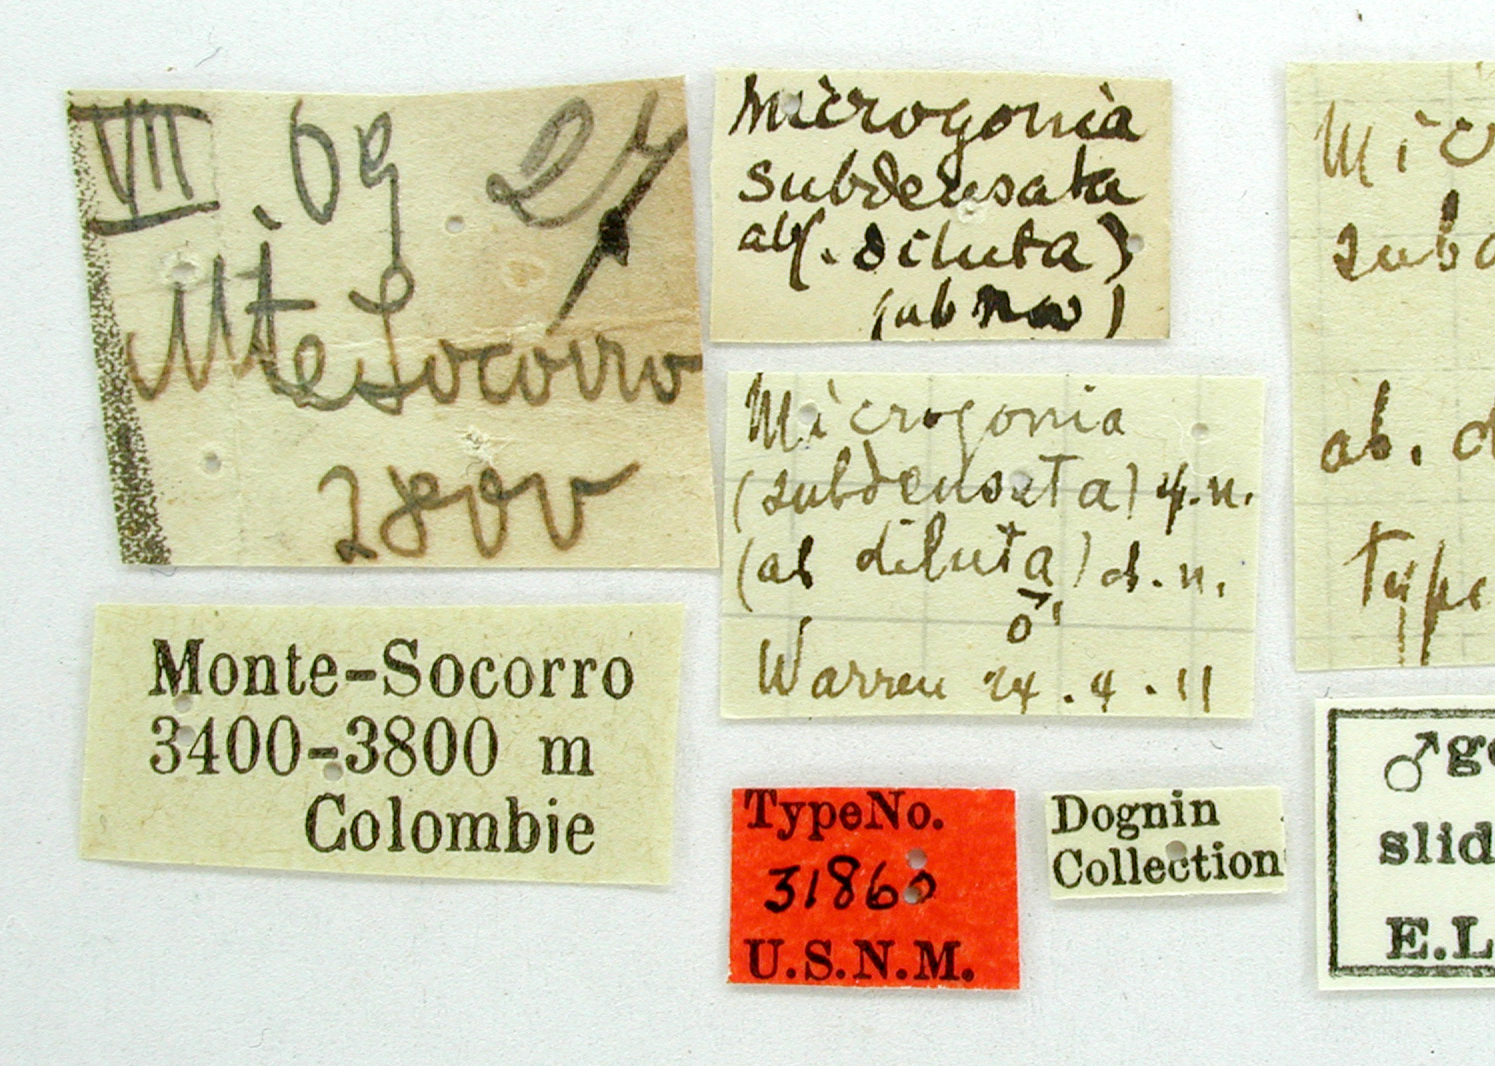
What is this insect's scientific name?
Microgonia subdensata
